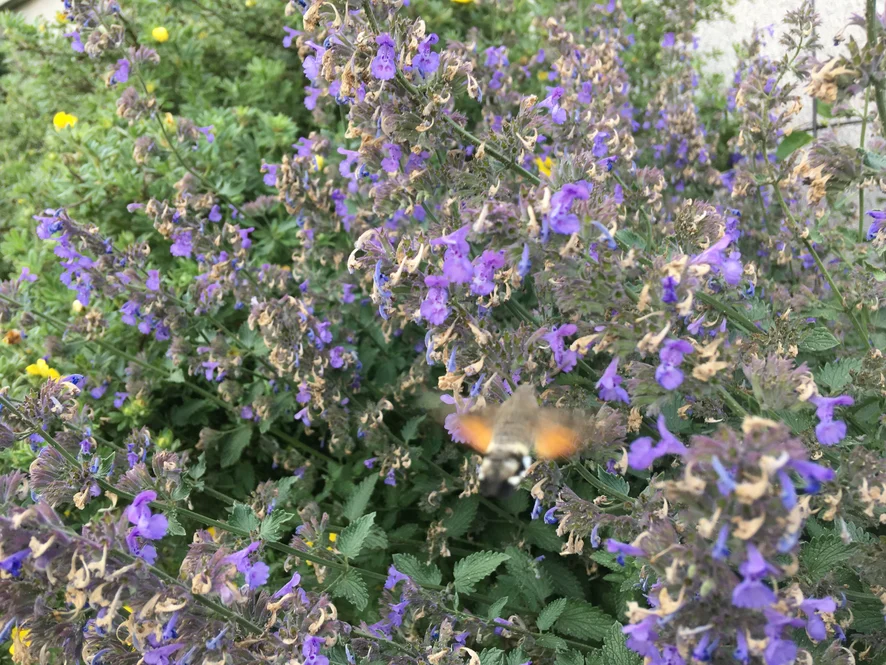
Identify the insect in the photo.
Macroglossum stellatarum
